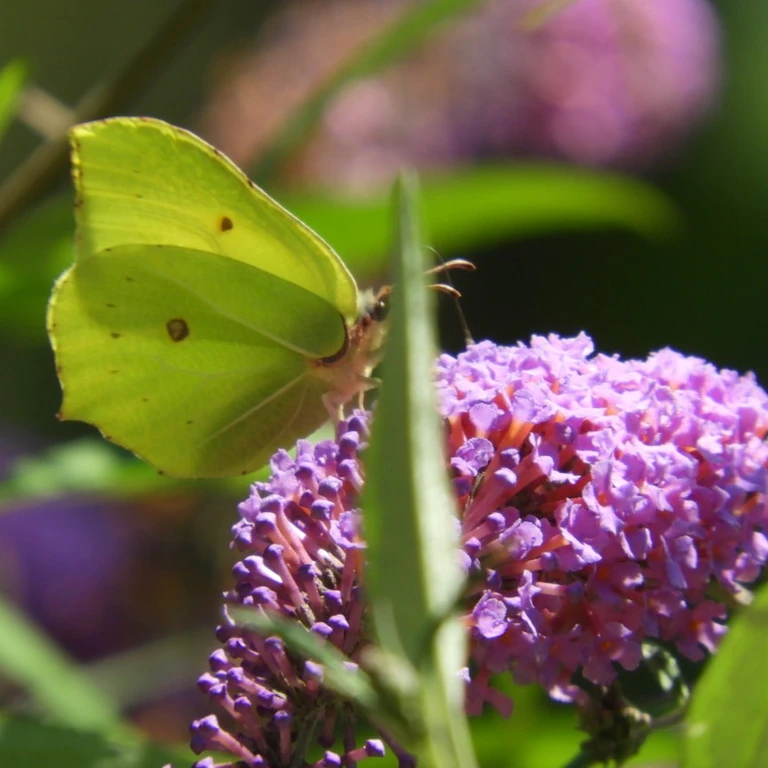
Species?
Gonepteryx rhamni
